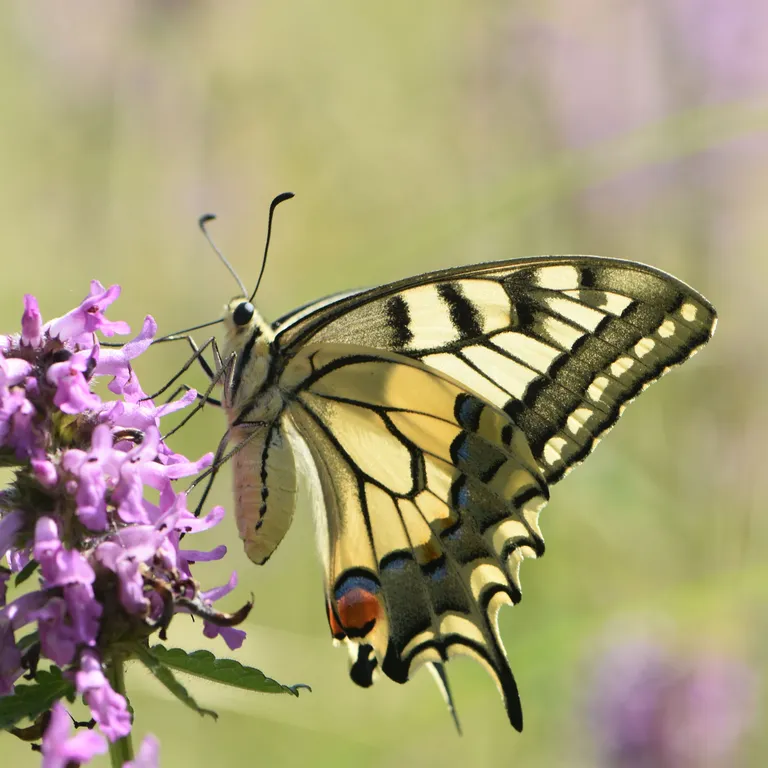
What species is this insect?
Papilio machaon
